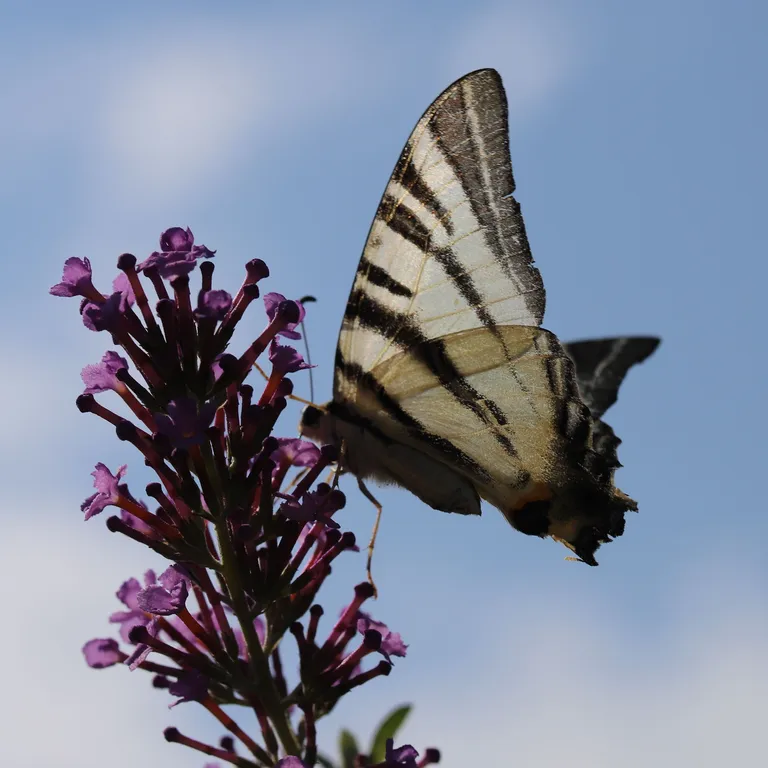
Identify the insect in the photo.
Iphiclides podalirius
